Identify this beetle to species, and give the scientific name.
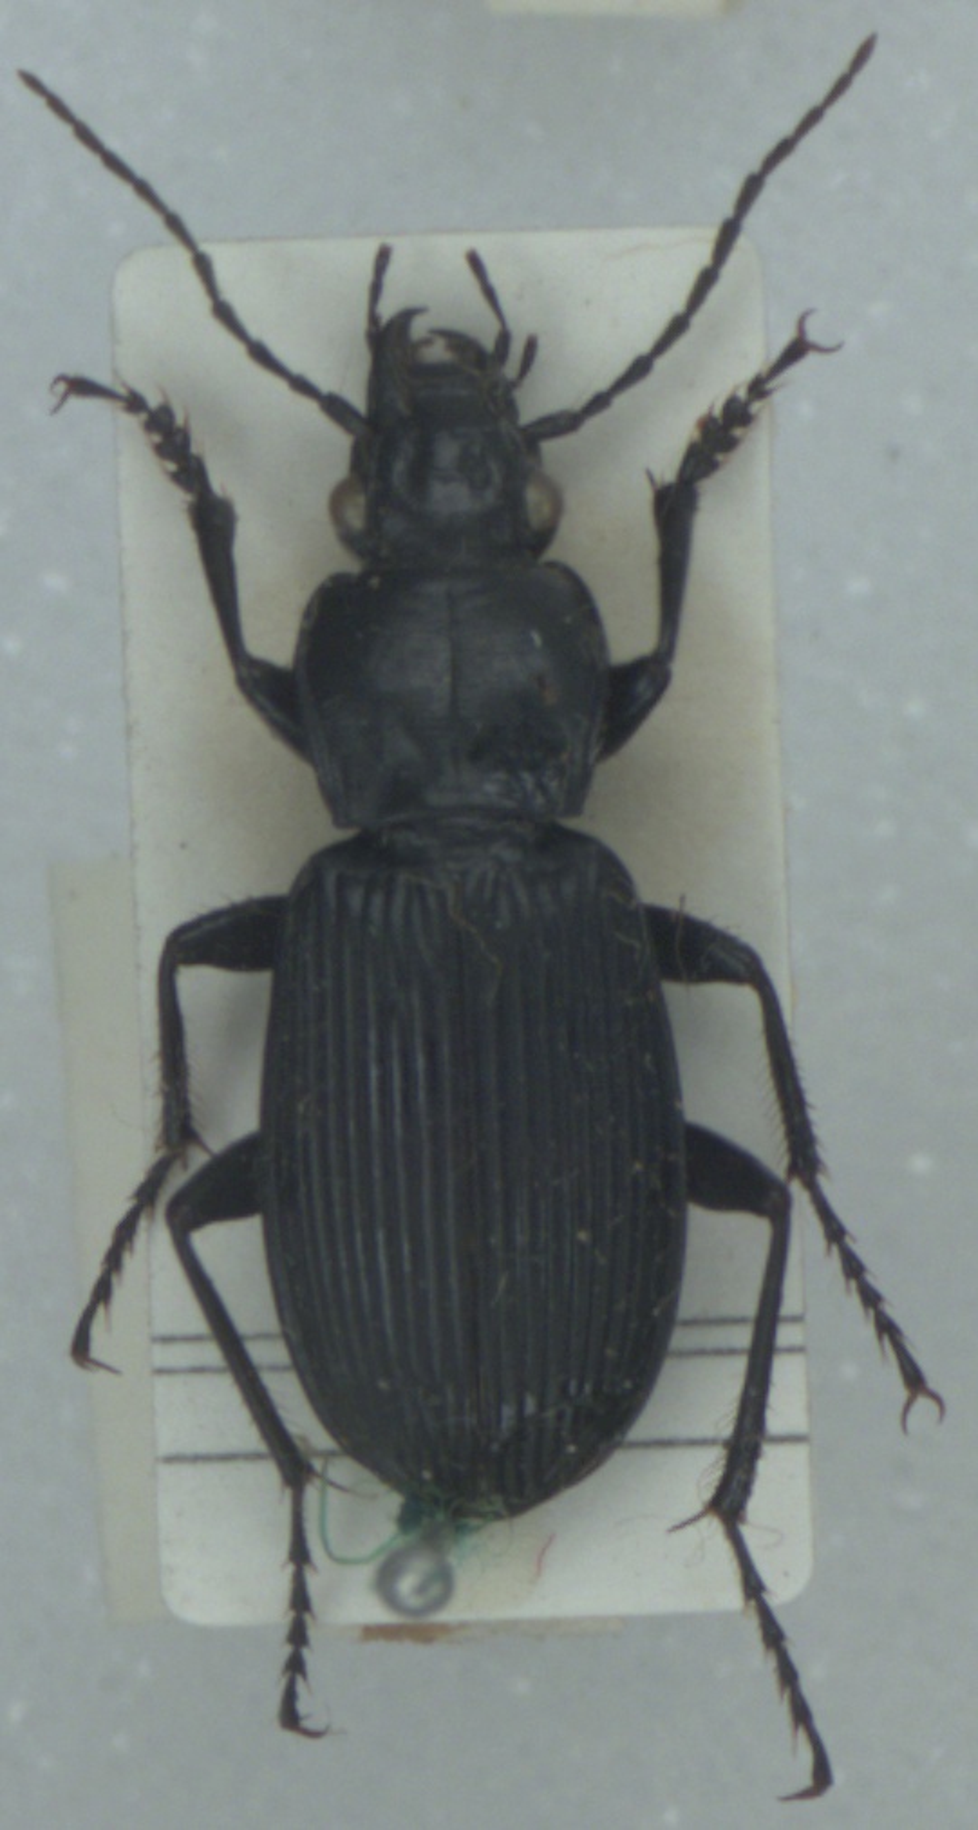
Pterostichus niger
